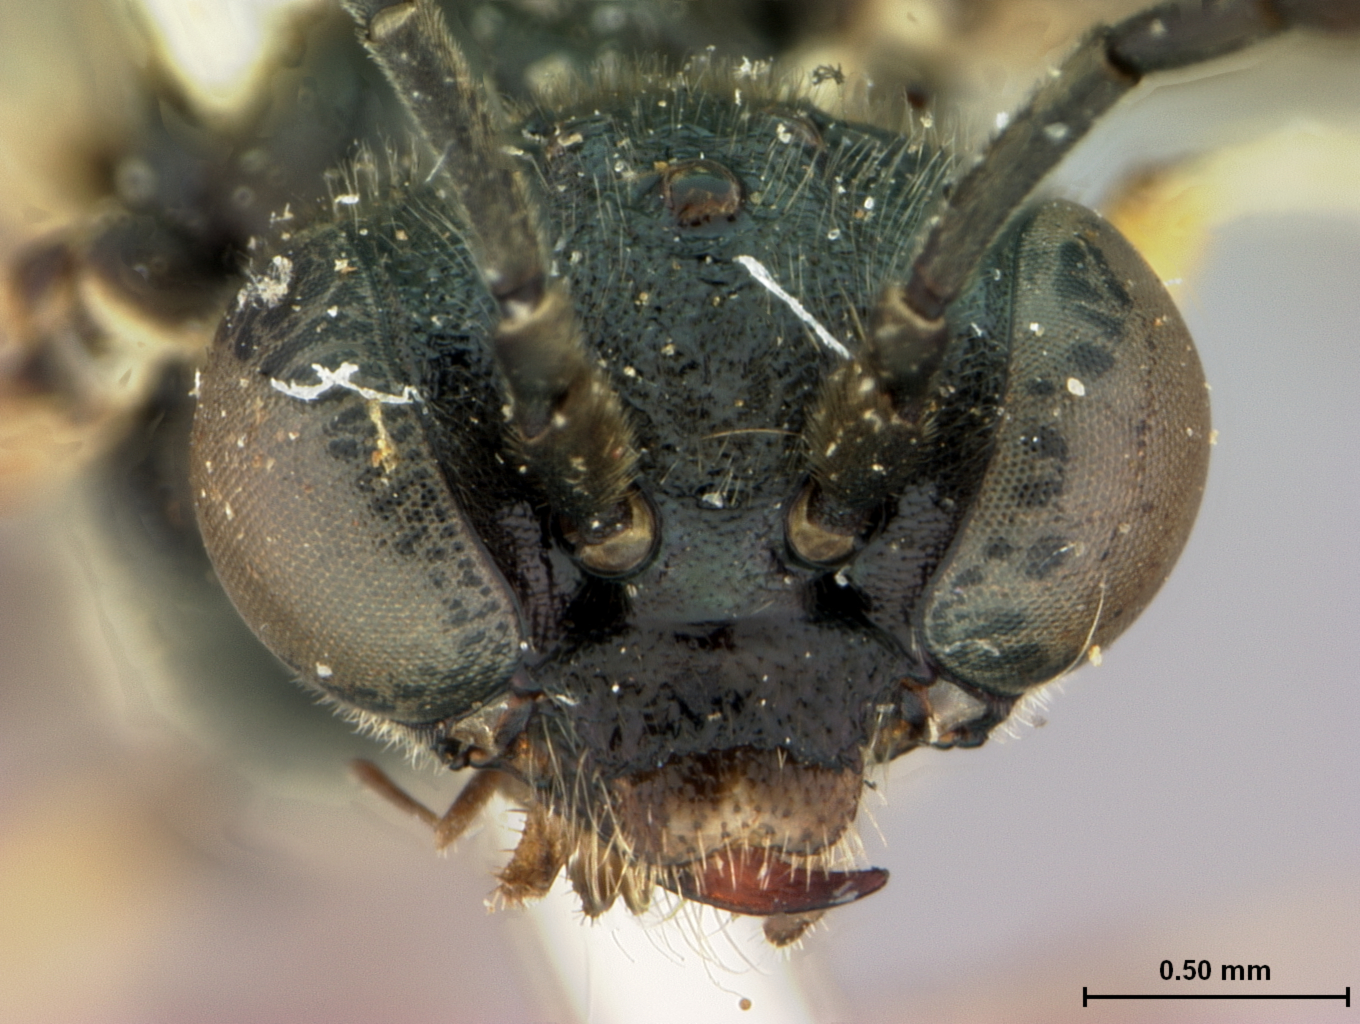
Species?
Macrophya occidentalis
